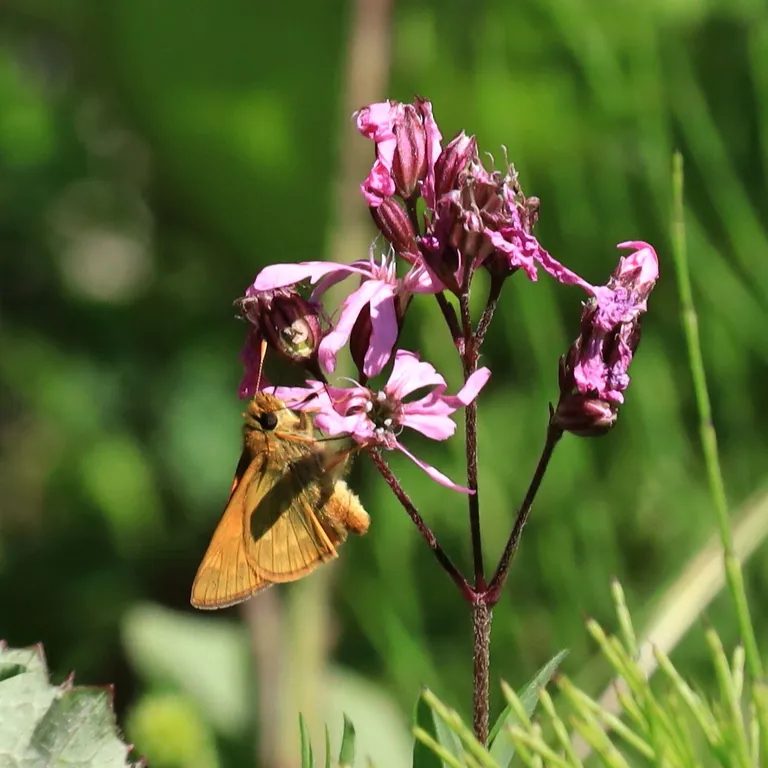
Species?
Ochlodes sylvanus (also Ochlodes venata)
